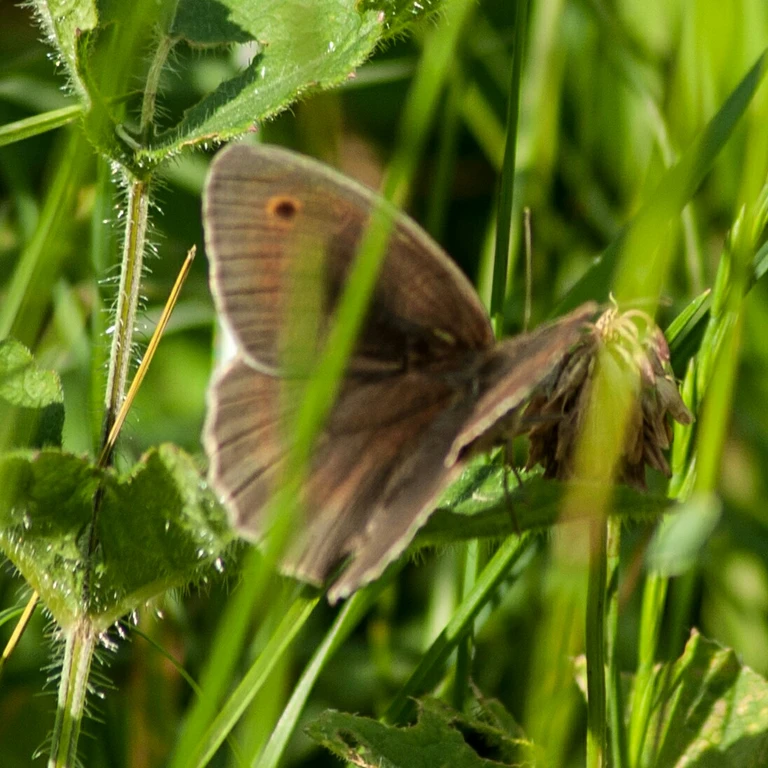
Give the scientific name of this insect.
Maniola jurtina
